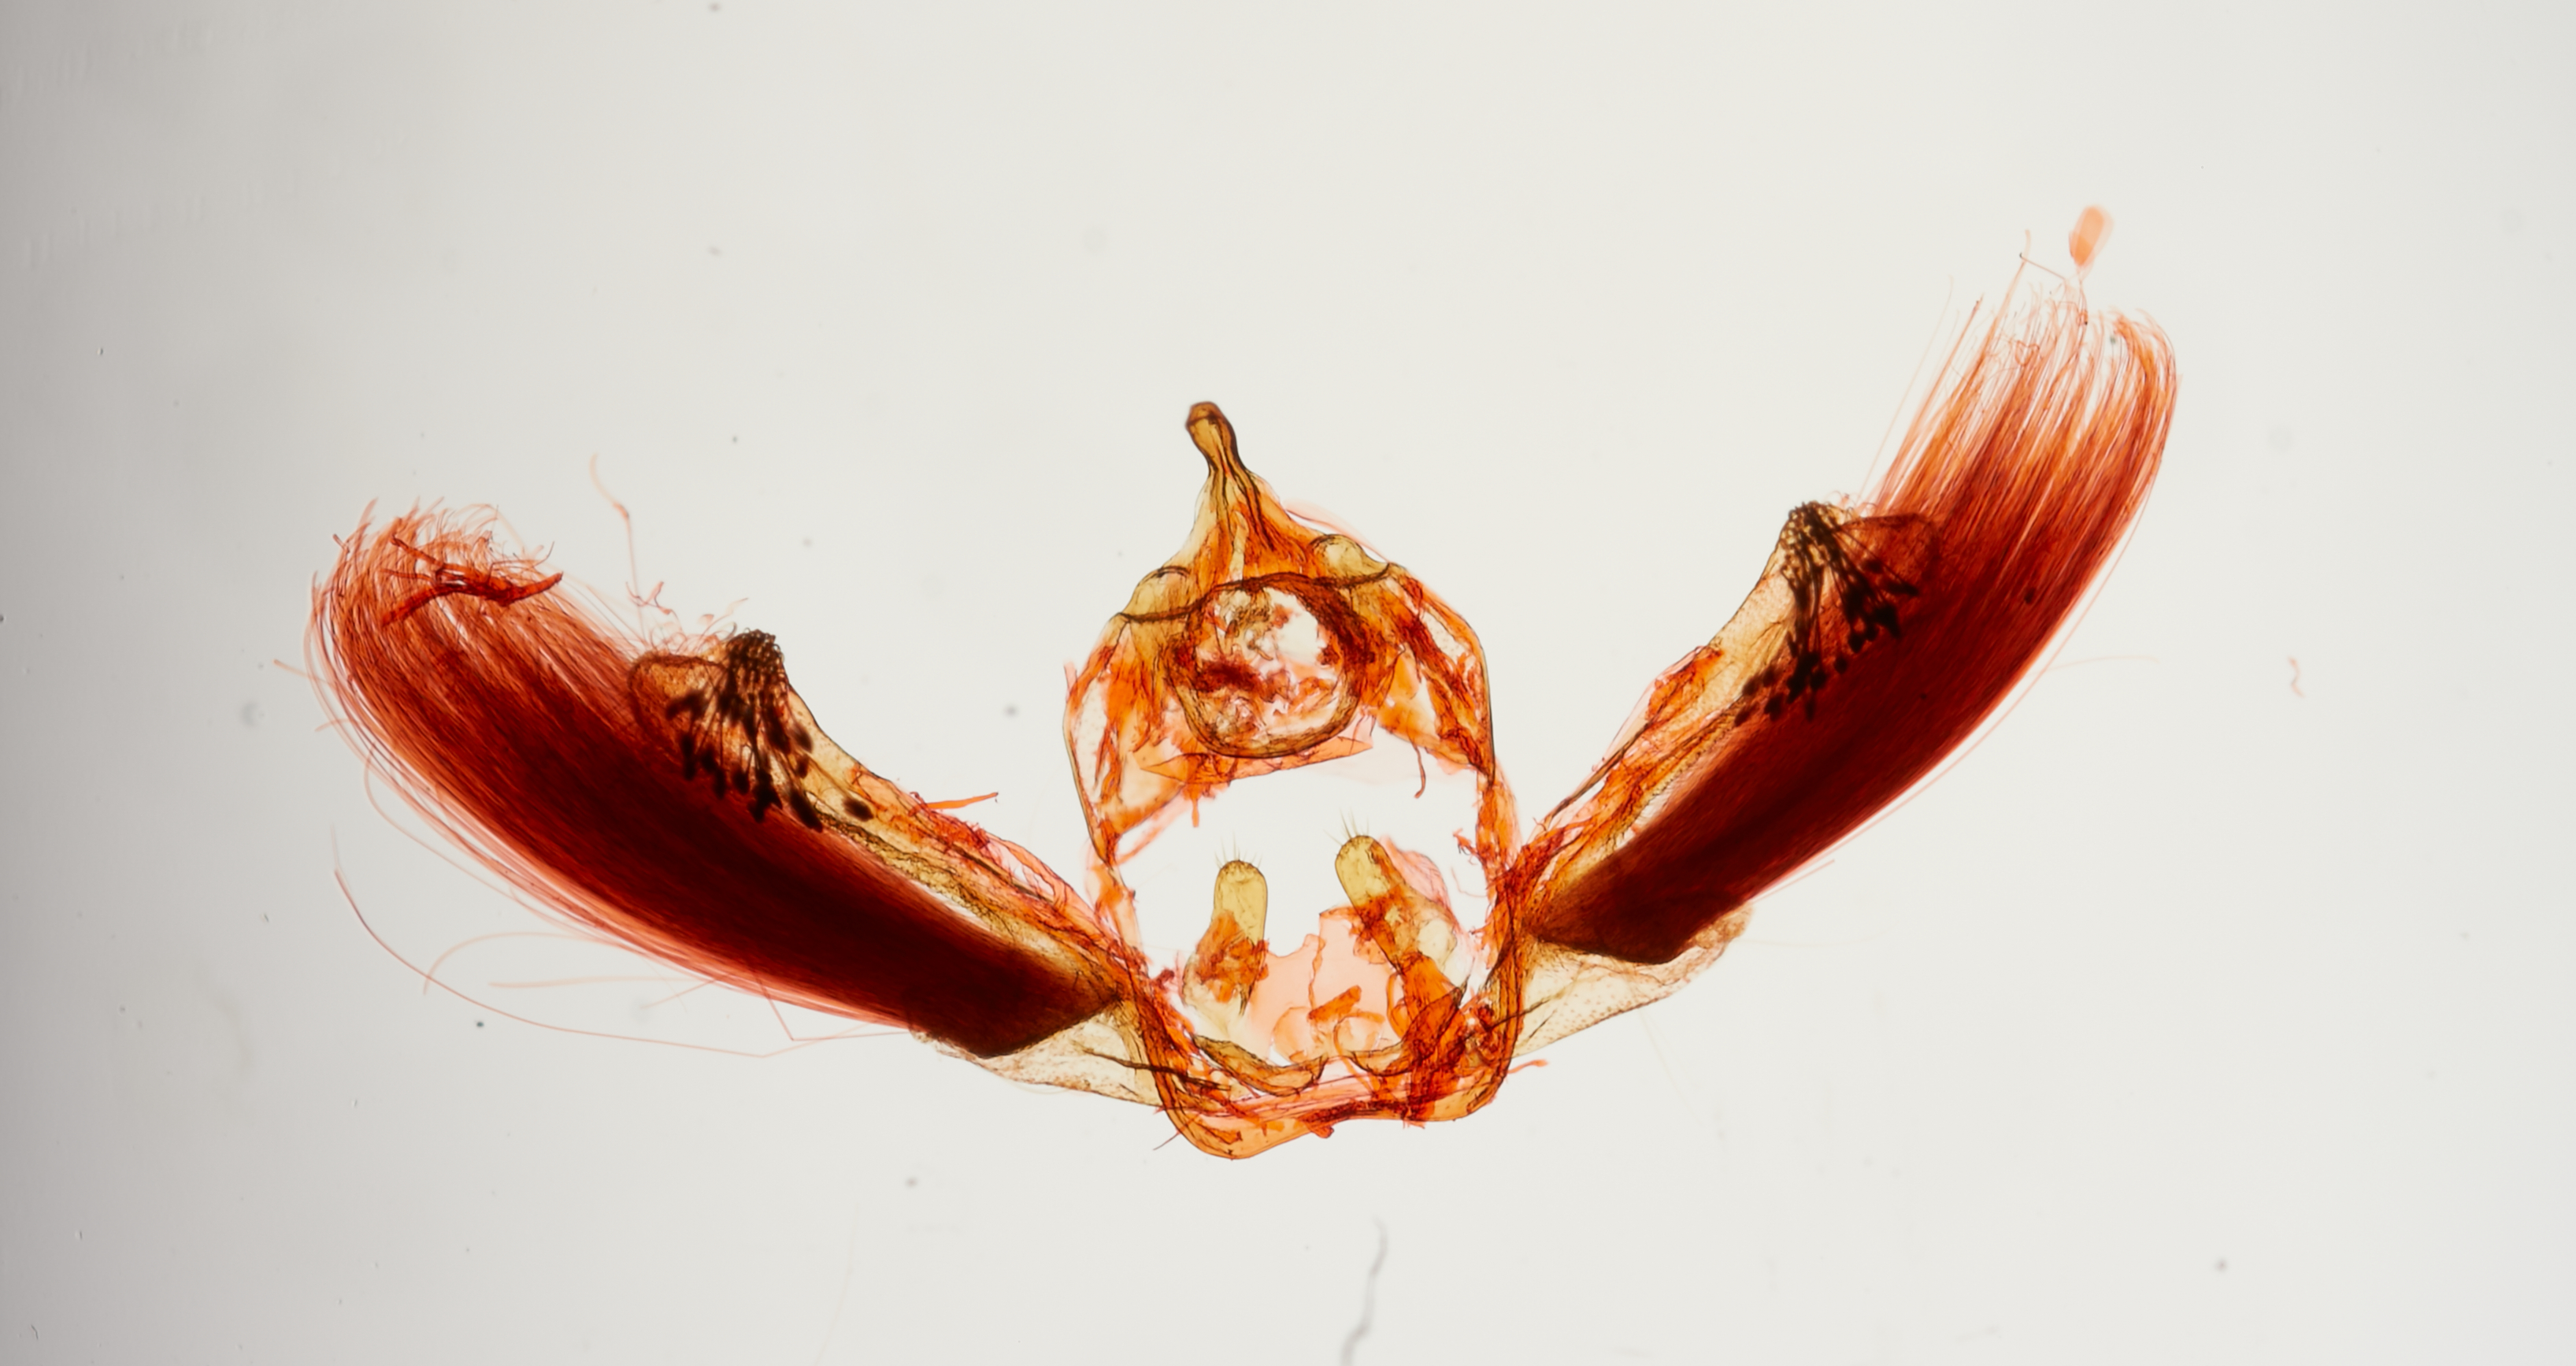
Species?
Chlamydastis mendoron (also Stenoma mendoron)
